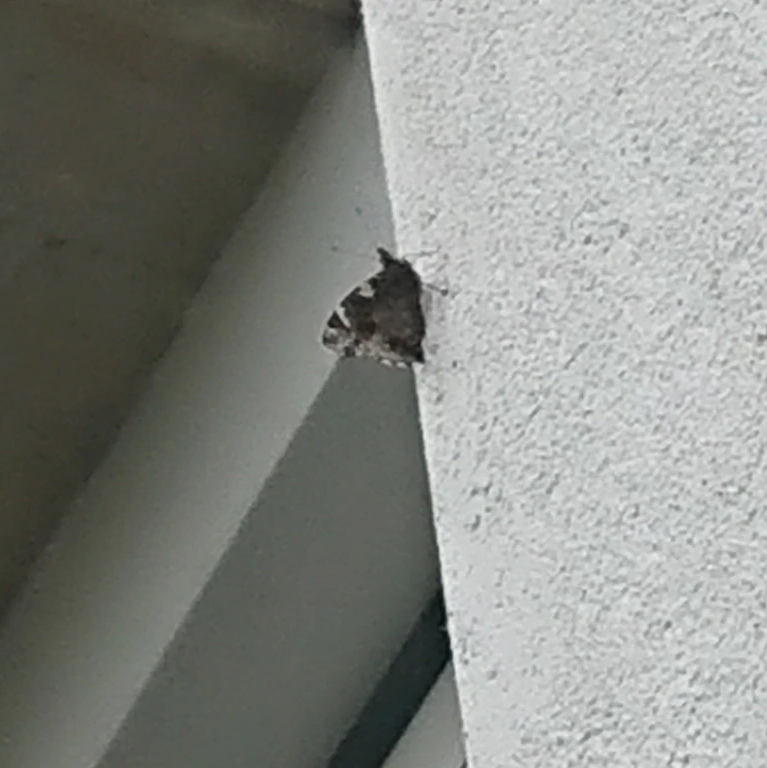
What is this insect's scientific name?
Vanessa atalanta
